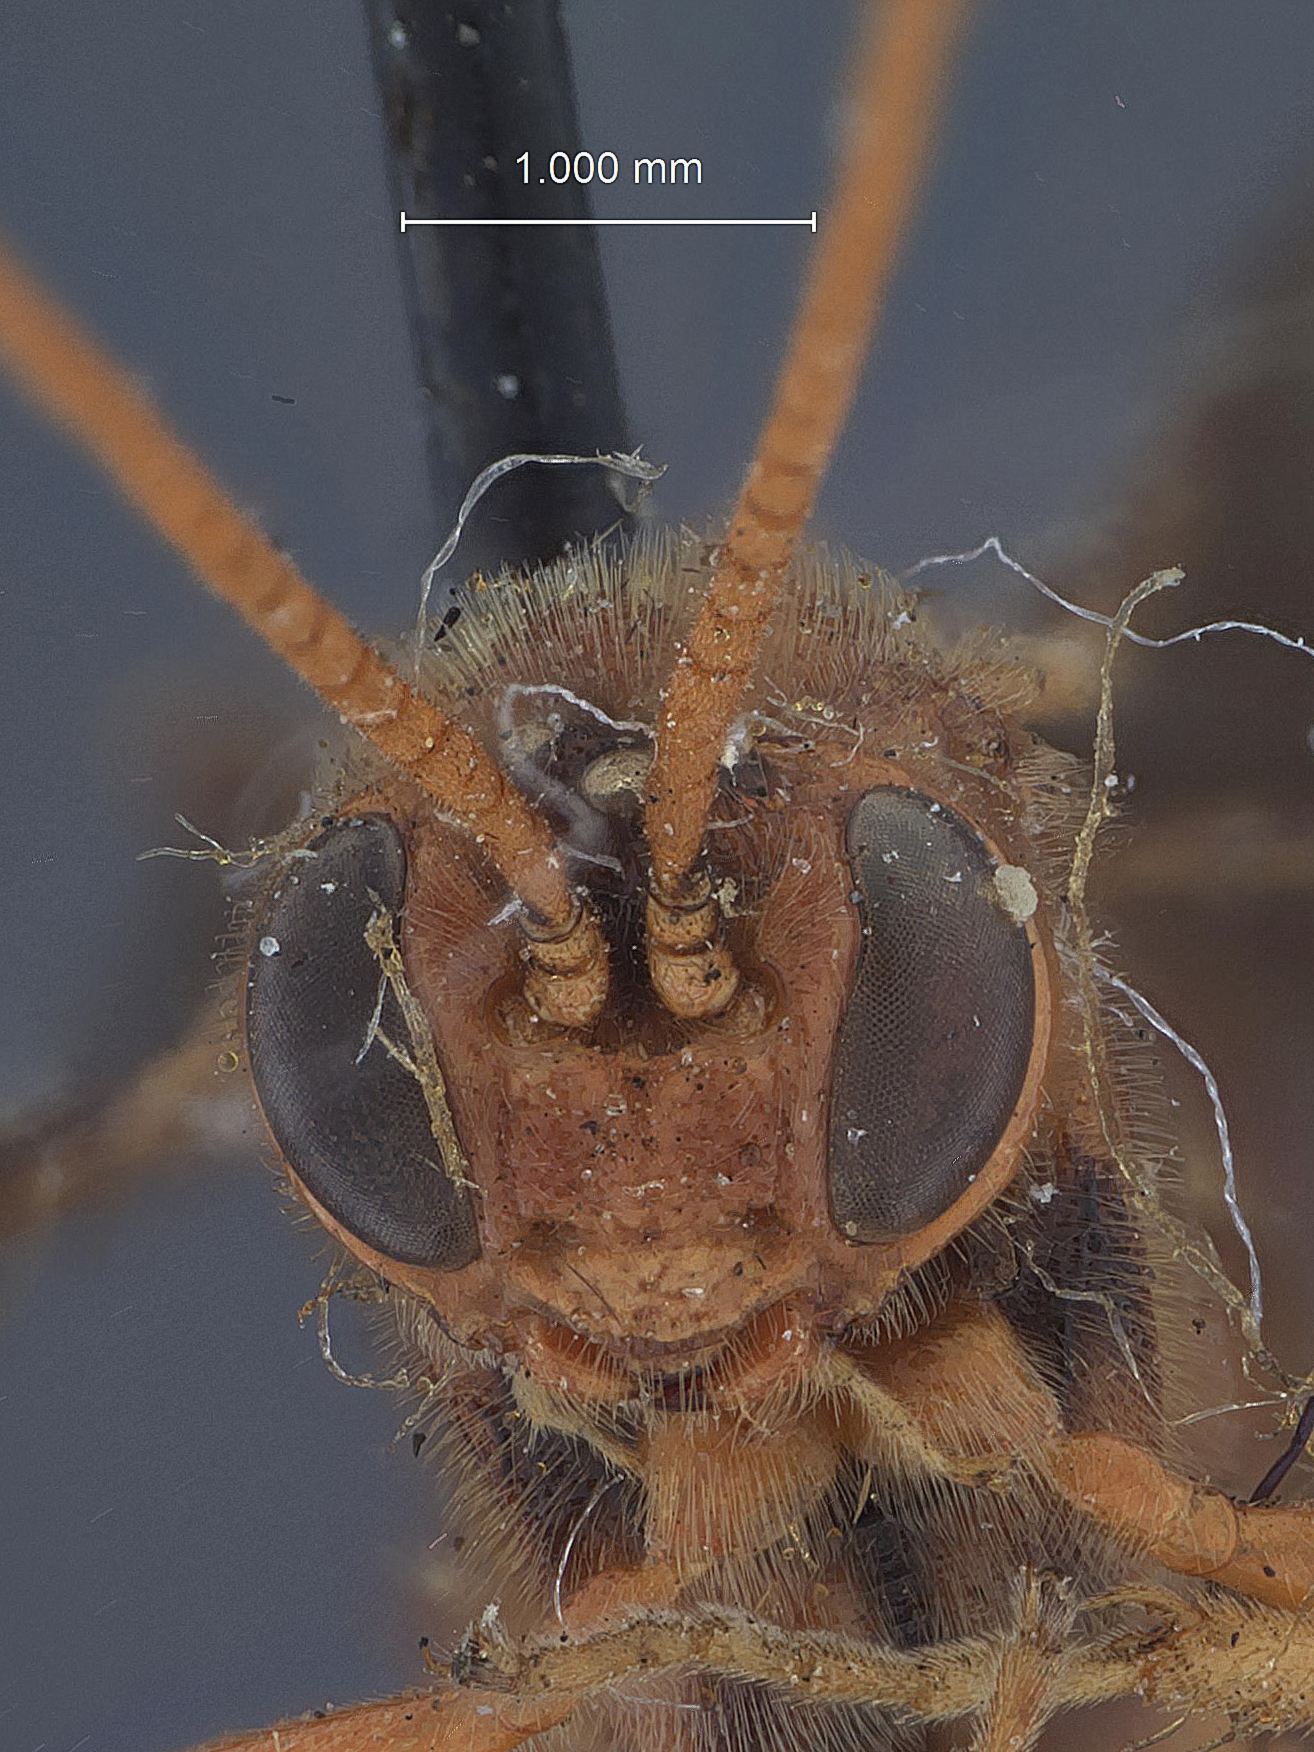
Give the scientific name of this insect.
Therion waccagum
